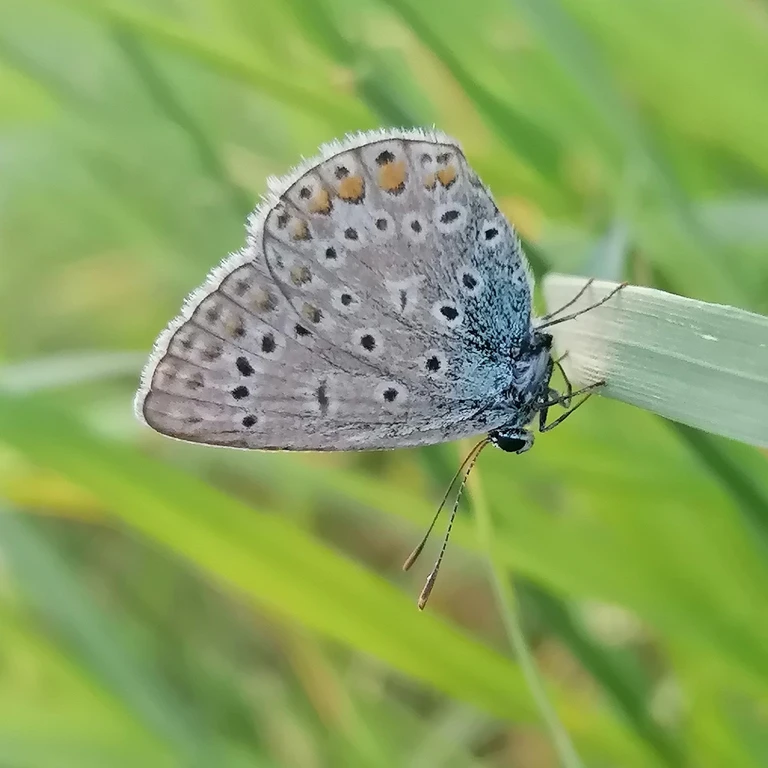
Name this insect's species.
Polyommatus icarus
